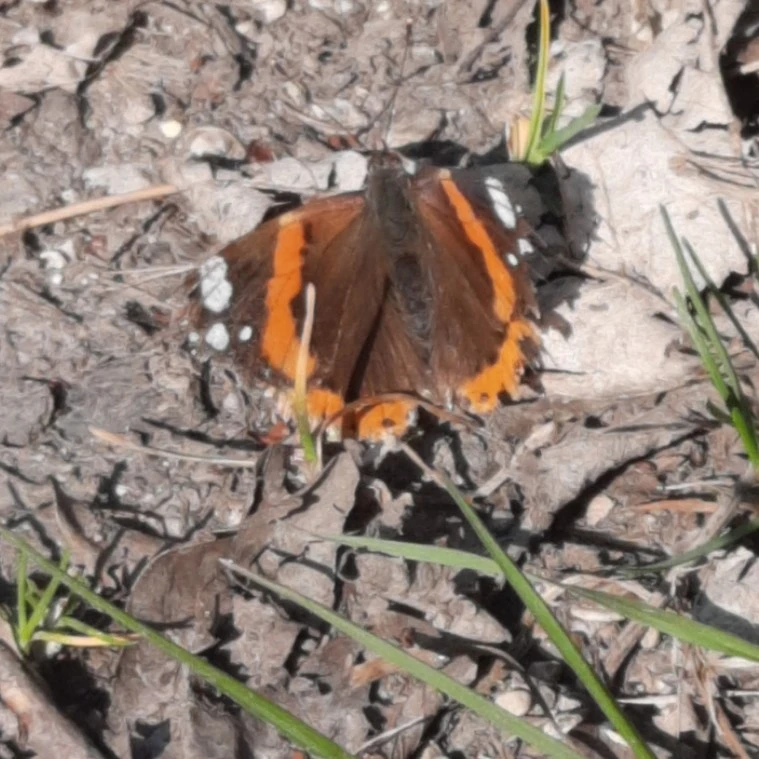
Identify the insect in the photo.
Vanessa atalanta
